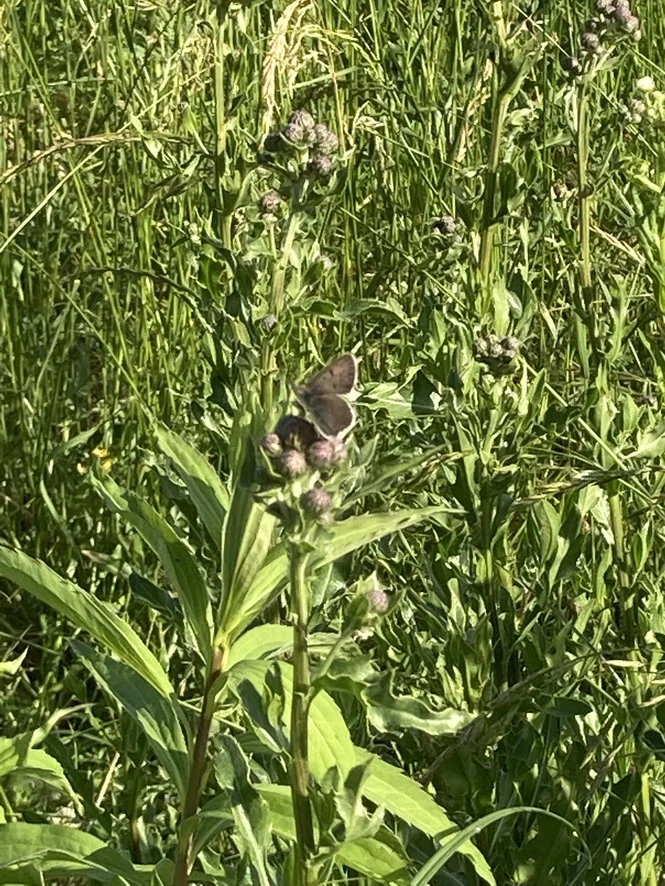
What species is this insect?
Lycaena tityrus (also Loweia tityrus)
